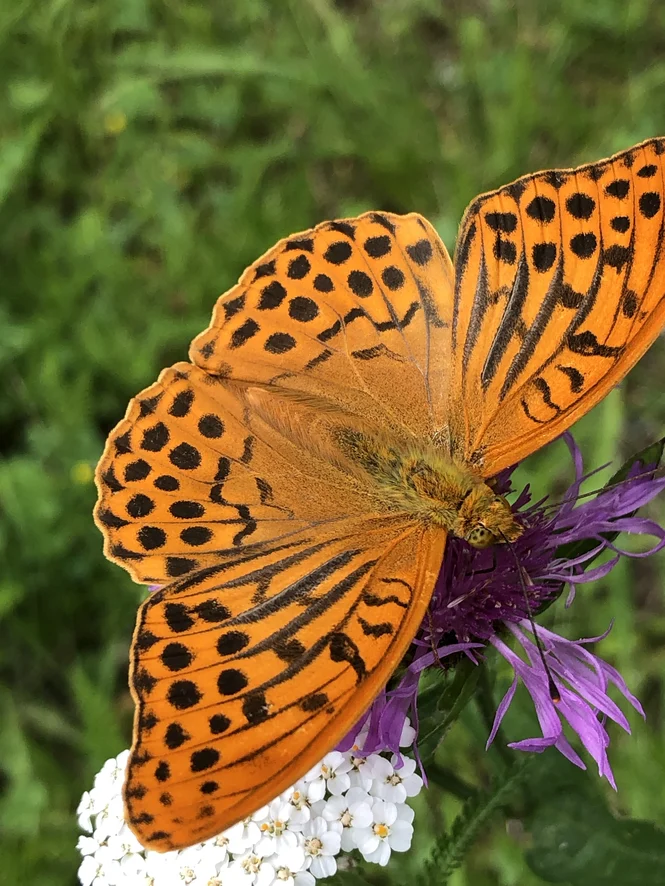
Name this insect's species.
Argynnis paphia
